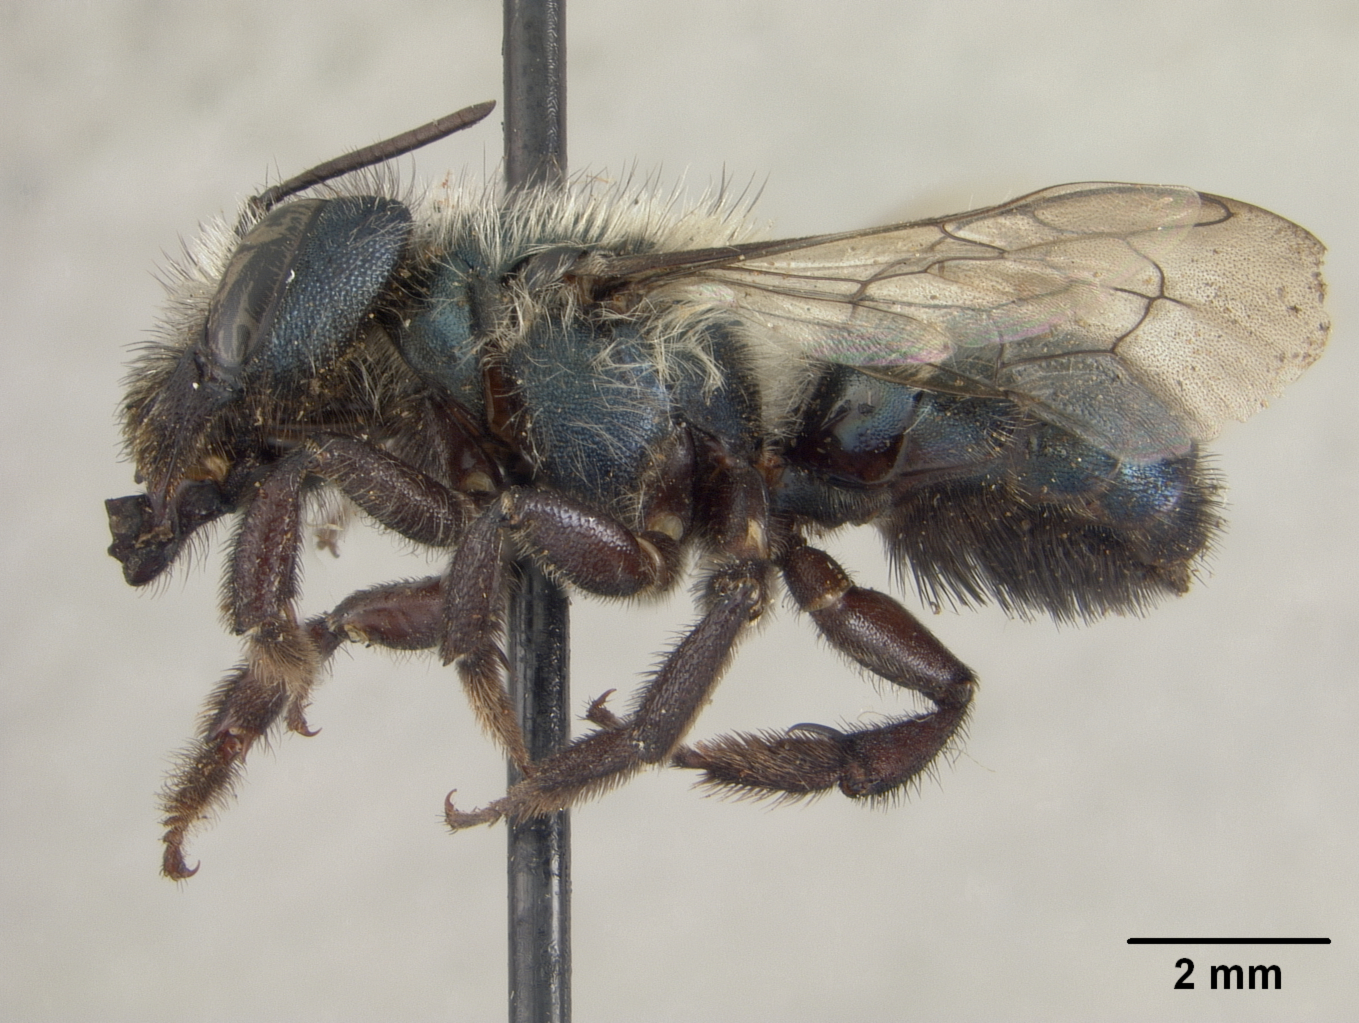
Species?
Osmia pagosa
